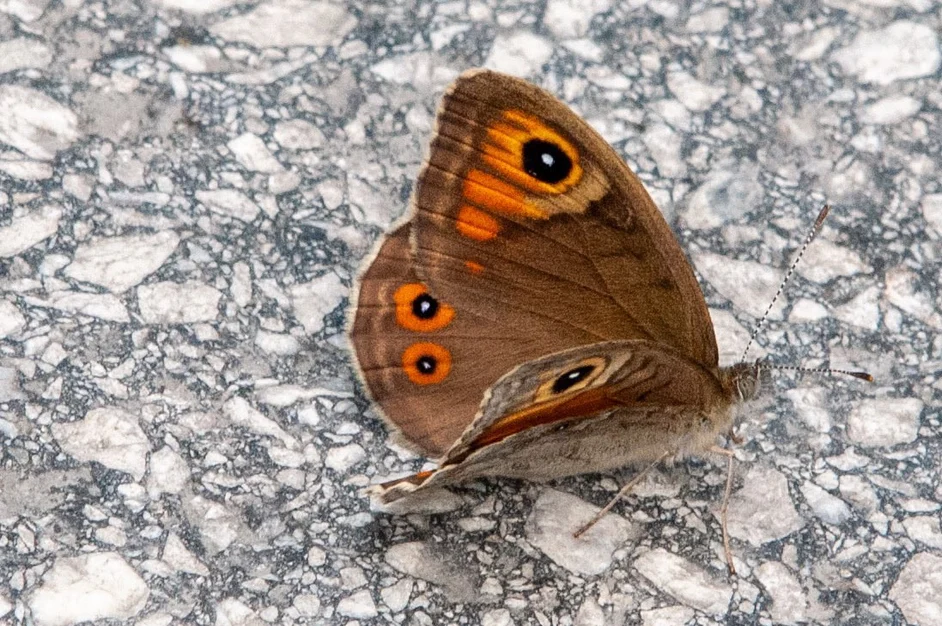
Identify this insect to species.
Lasiommata maera (also Pararge maera)
